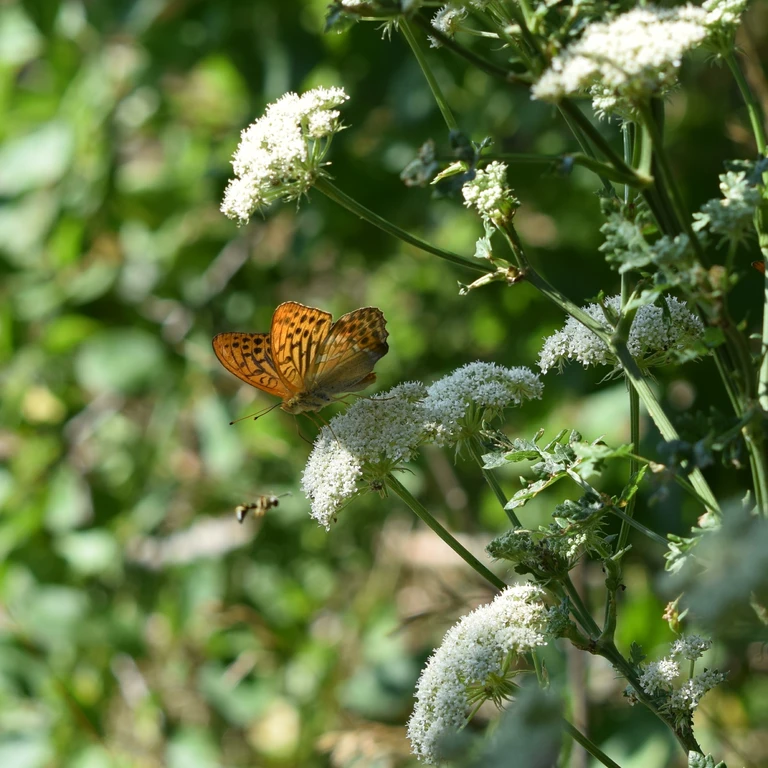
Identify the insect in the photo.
Argynnis paphia
